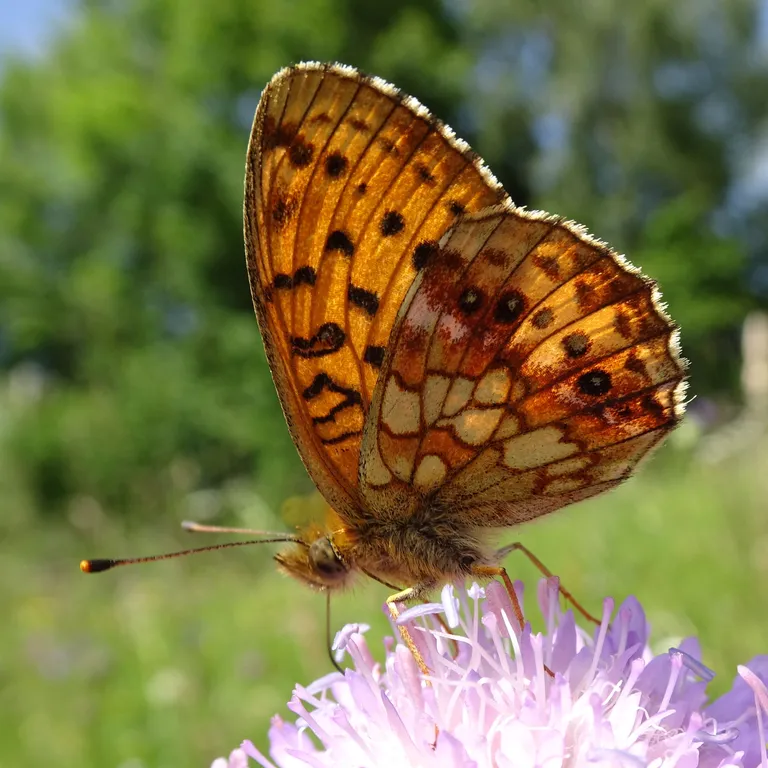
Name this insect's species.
Brenthis ino
